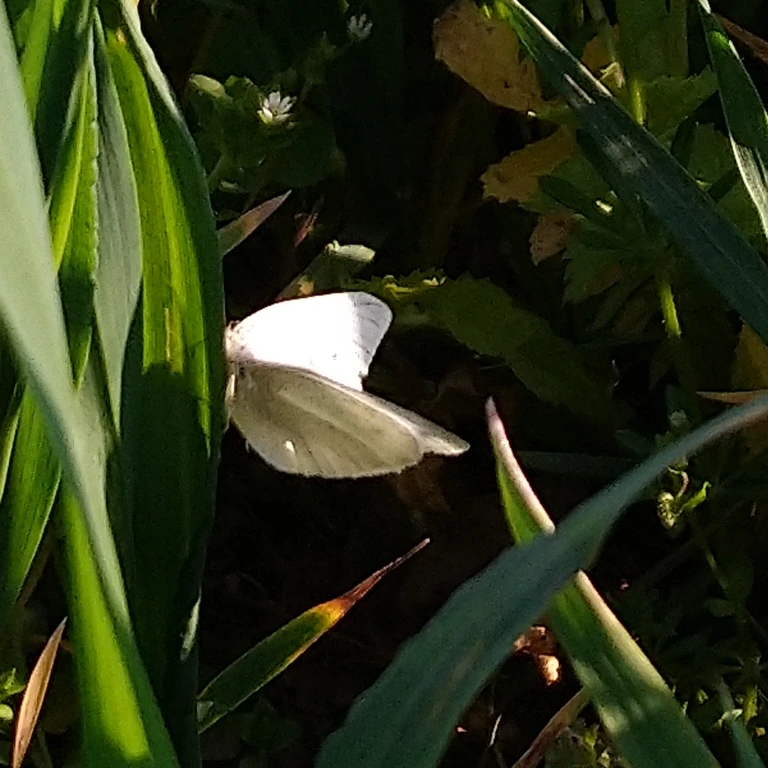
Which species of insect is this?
Pieris rapae
